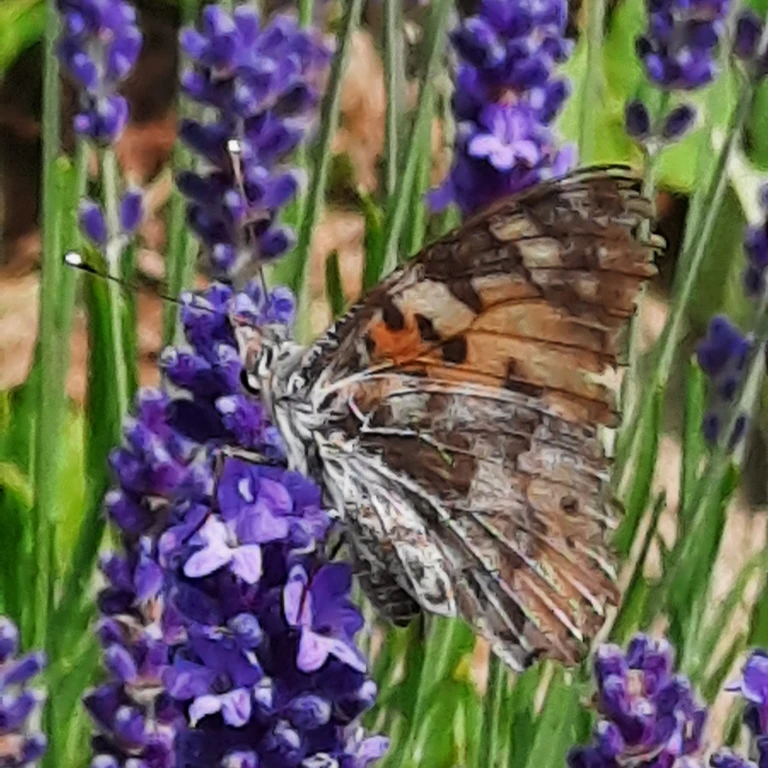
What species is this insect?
Vanessa cardui
